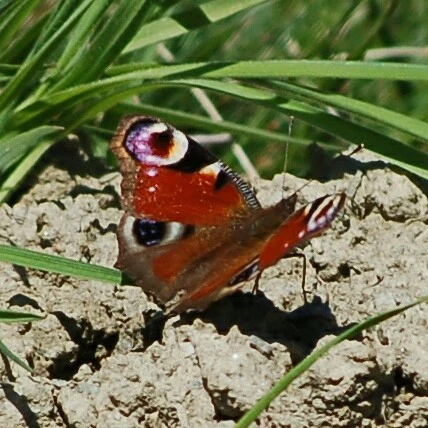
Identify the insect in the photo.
Aglais io
